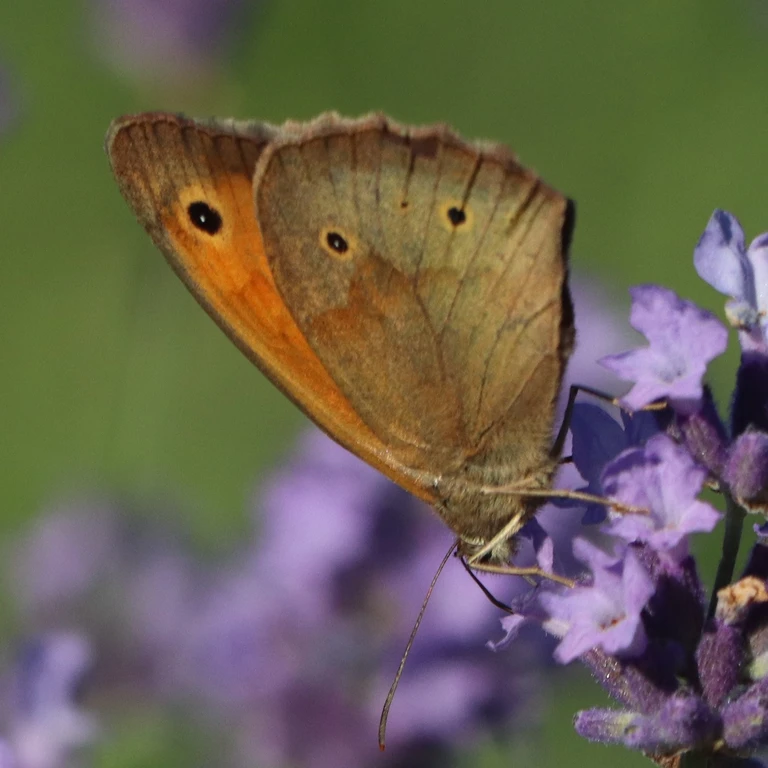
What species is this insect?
Maniola jurtina
